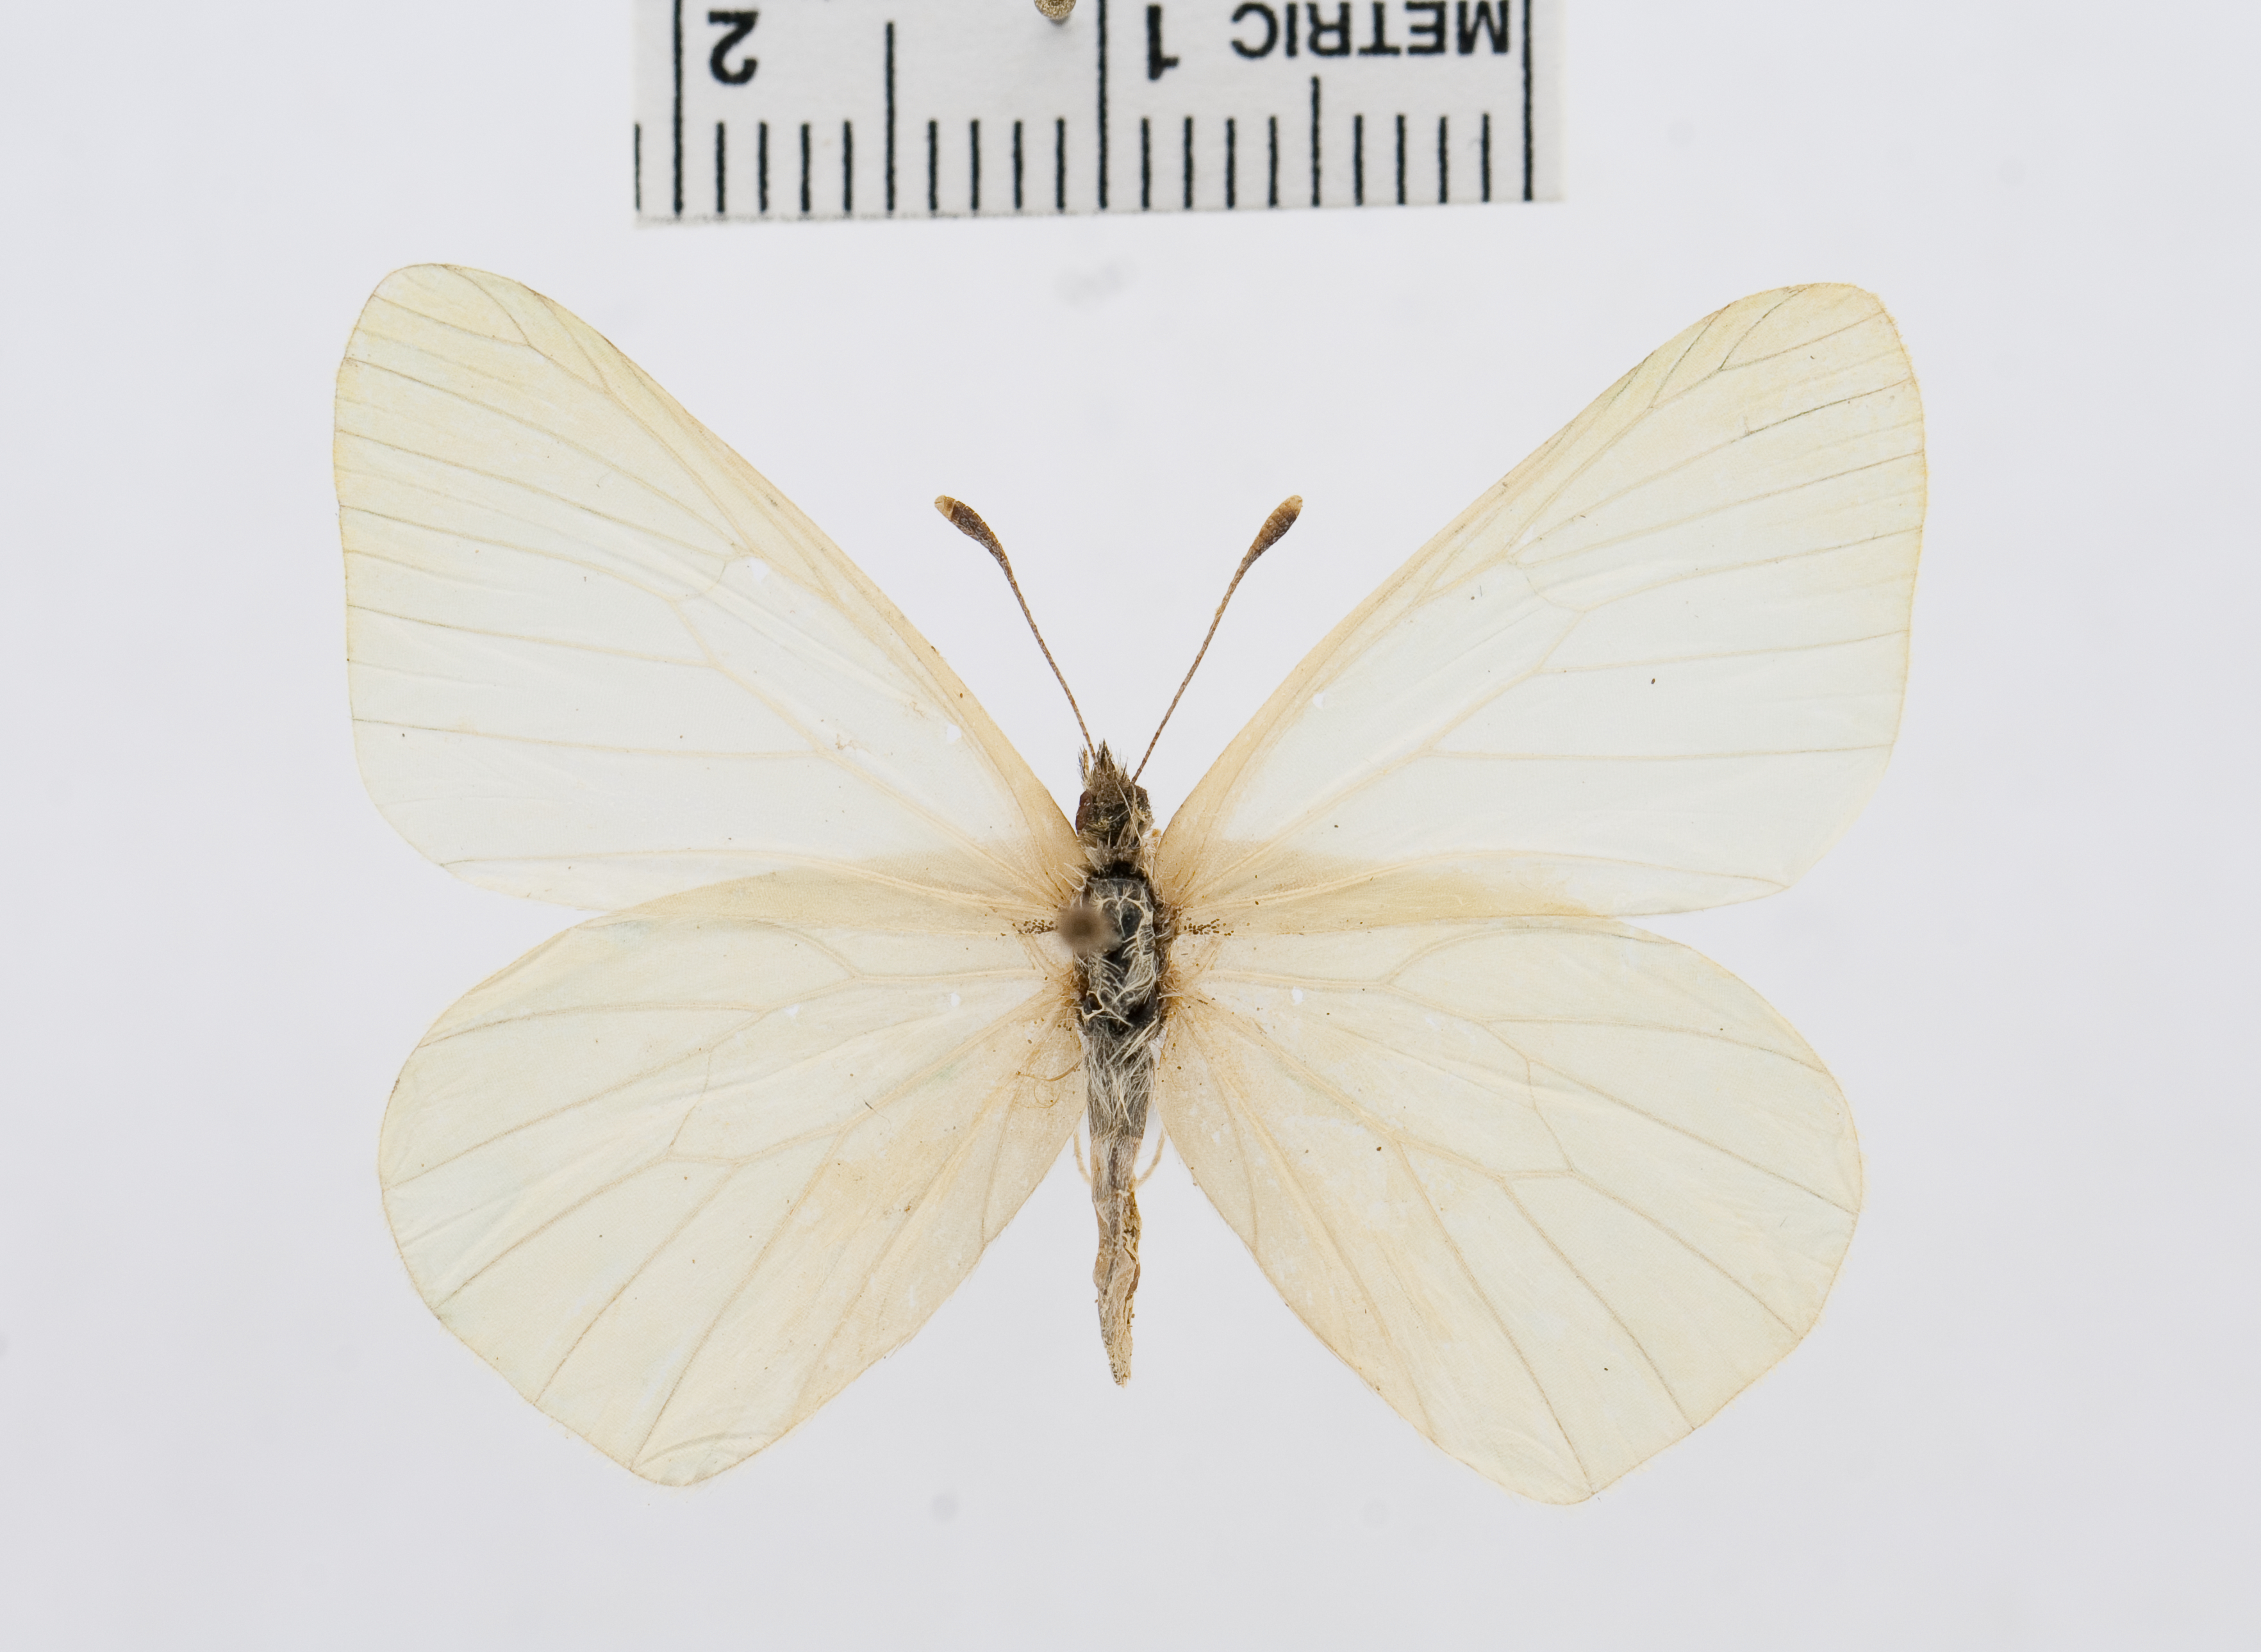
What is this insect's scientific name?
Hesperocharis leucanis
